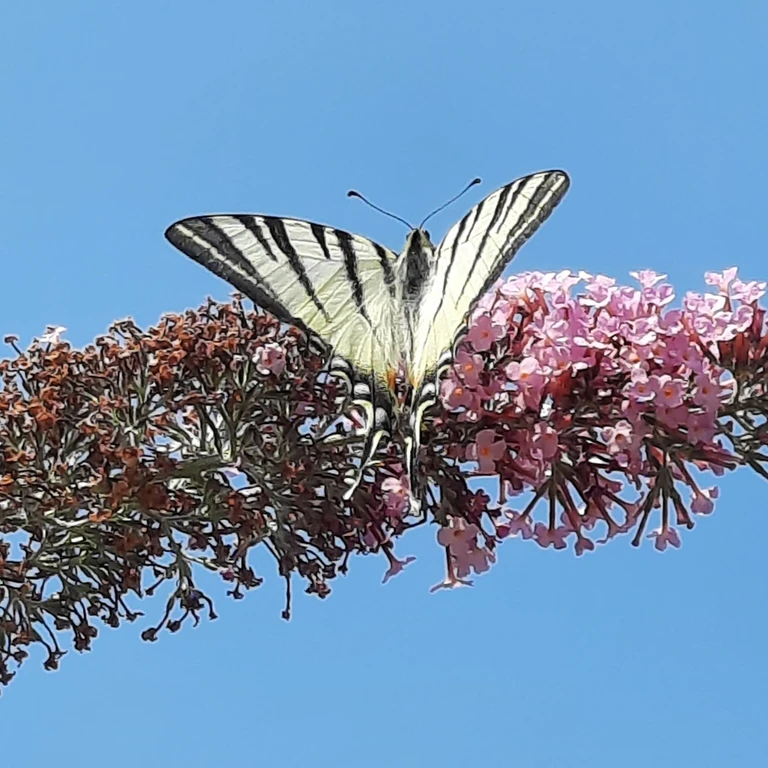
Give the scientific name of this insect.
Iphiclides podalirius
